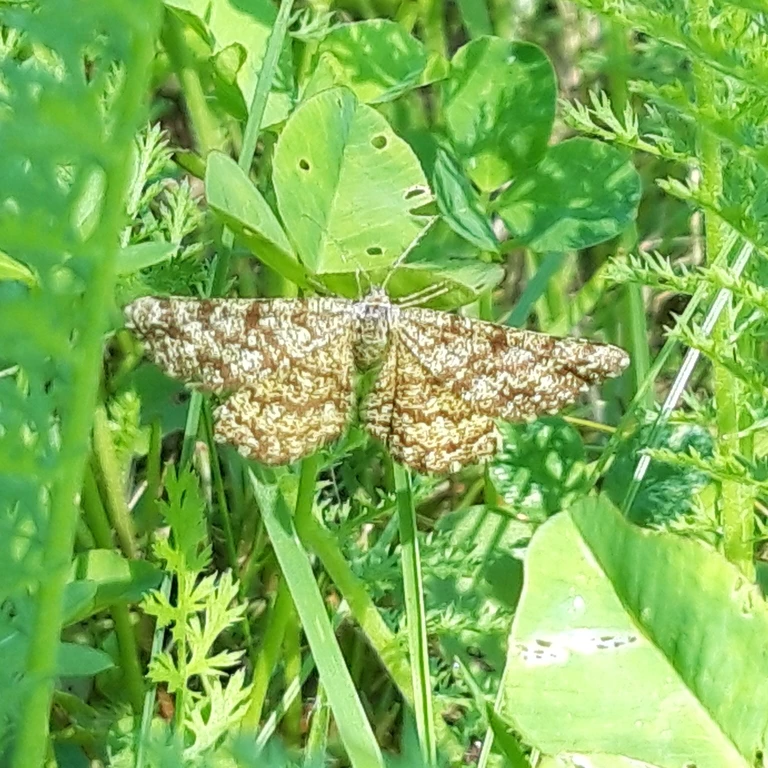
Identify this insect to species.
Ematurga atomaria
